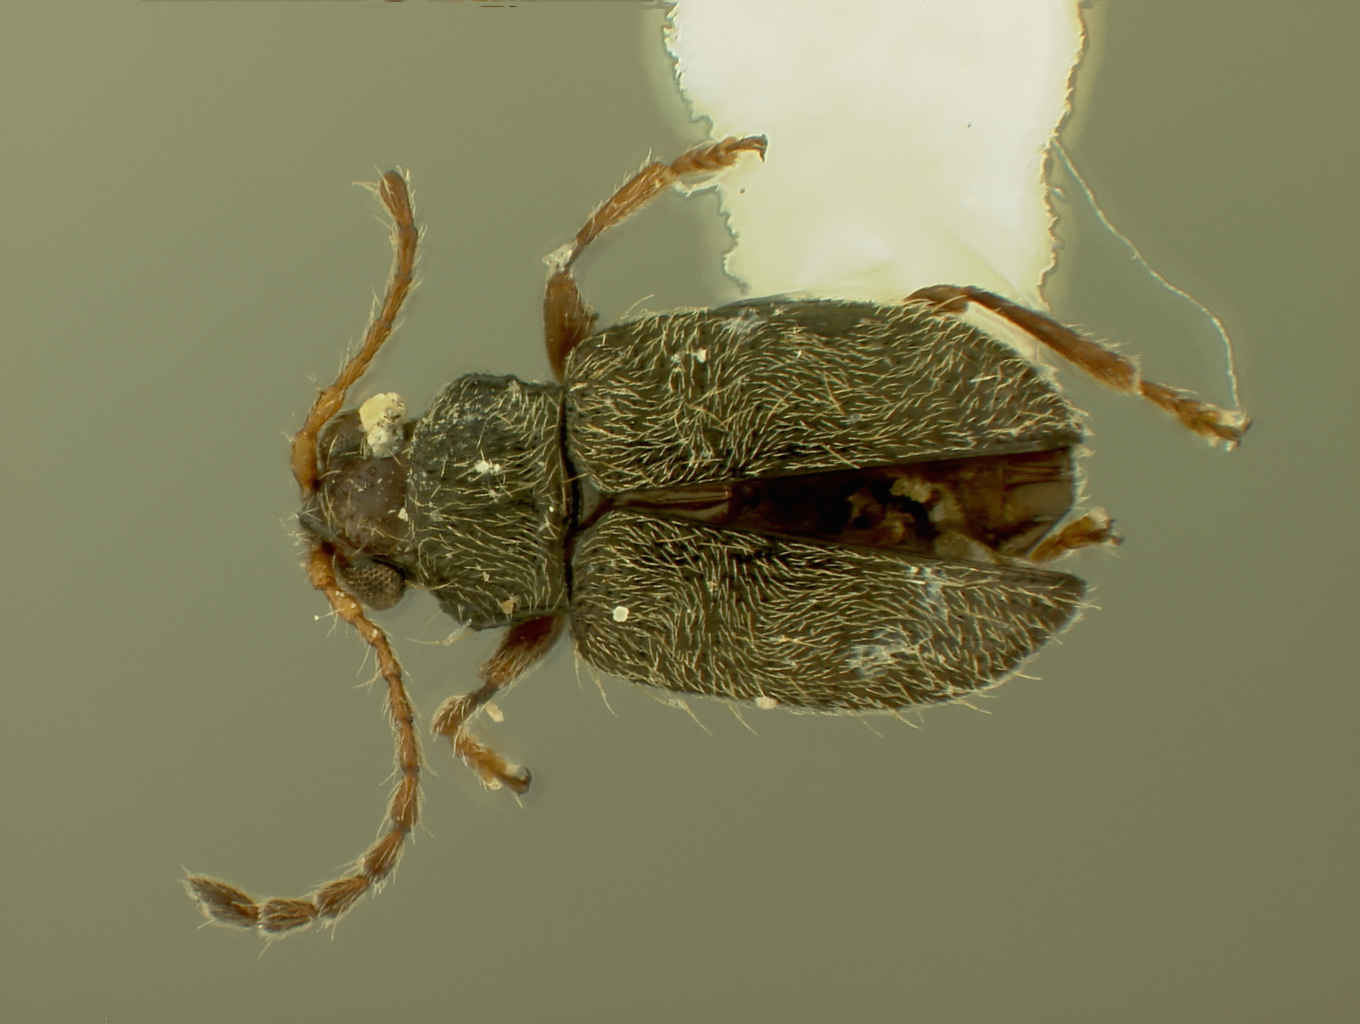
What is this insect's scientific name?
Orthaltica bakeri
